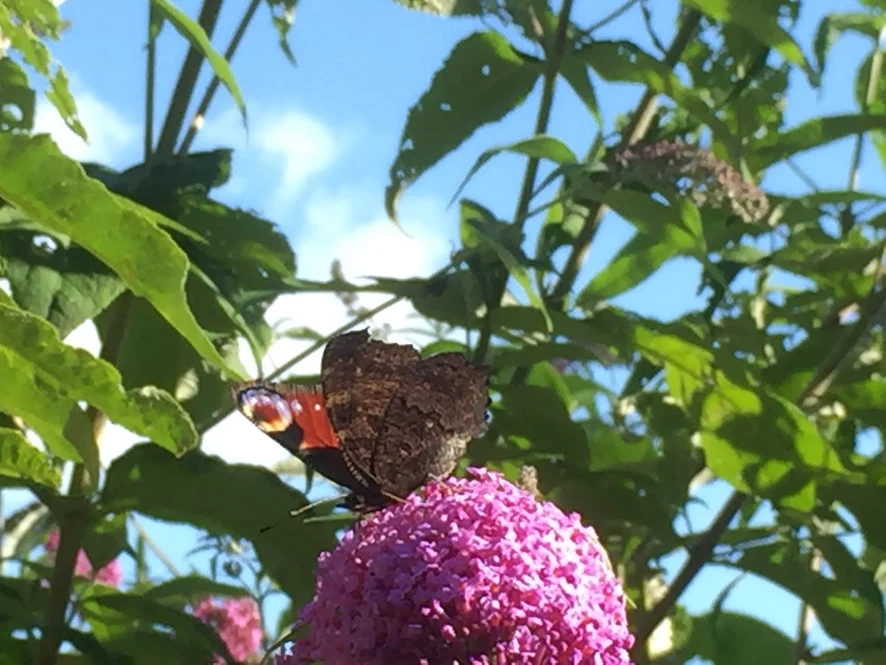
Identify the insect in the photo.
Aglais io
